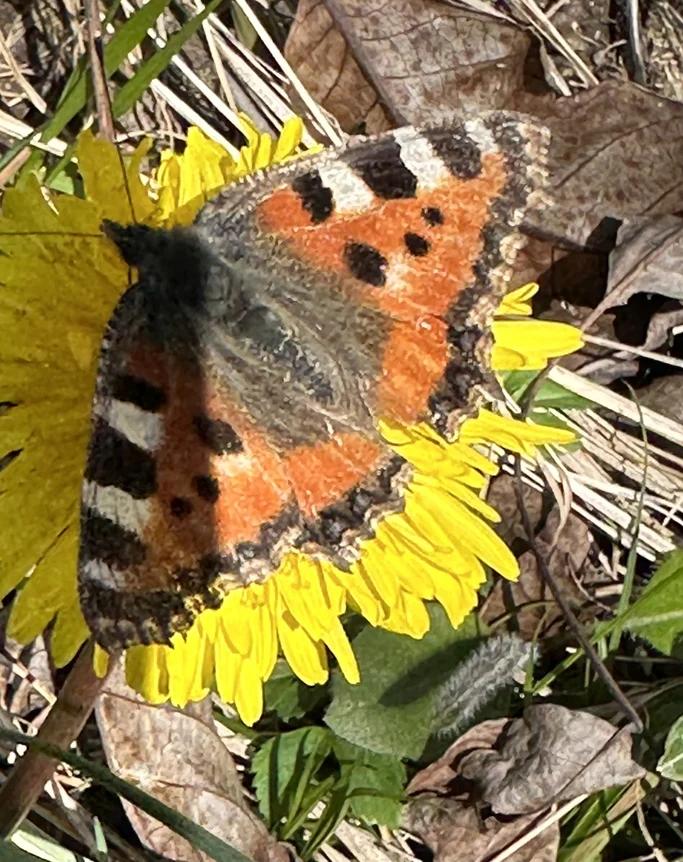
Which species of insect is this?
Aglais urticae
